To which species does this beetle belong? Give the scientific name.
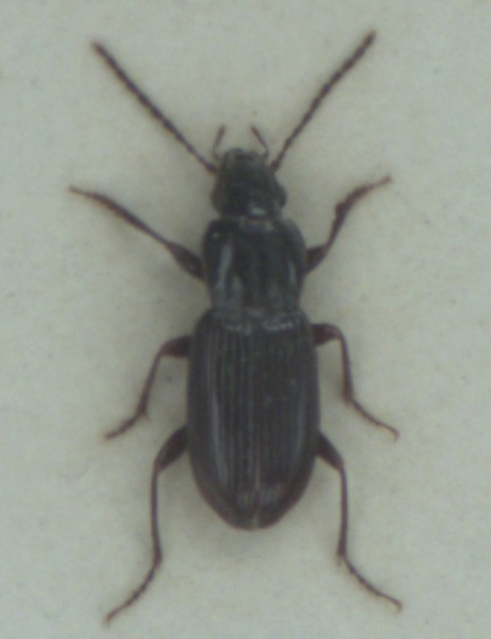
Pterostichus minor
